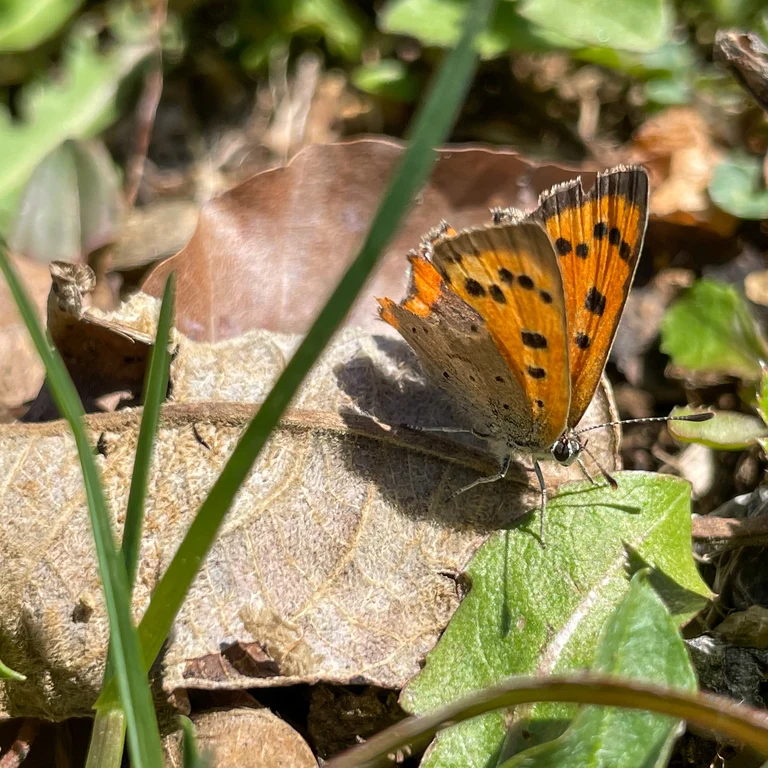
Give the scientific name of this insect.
Lycaena phlaeas
